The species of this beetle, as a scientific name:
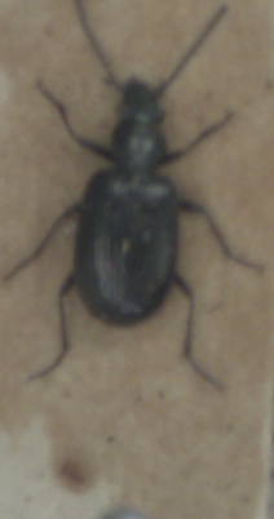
Bembidion punctulatum
